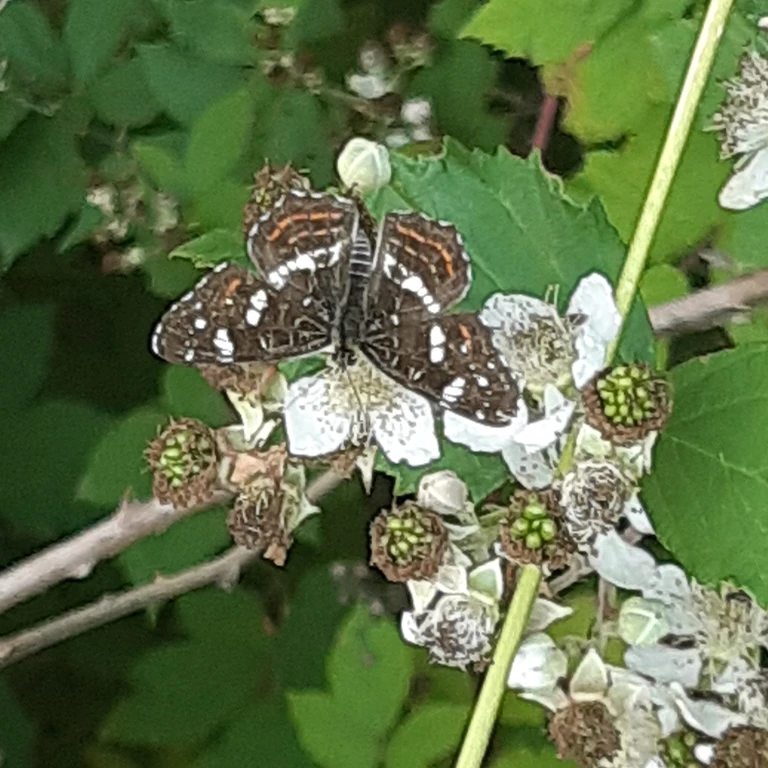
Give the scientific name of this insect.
Araschnia levana
